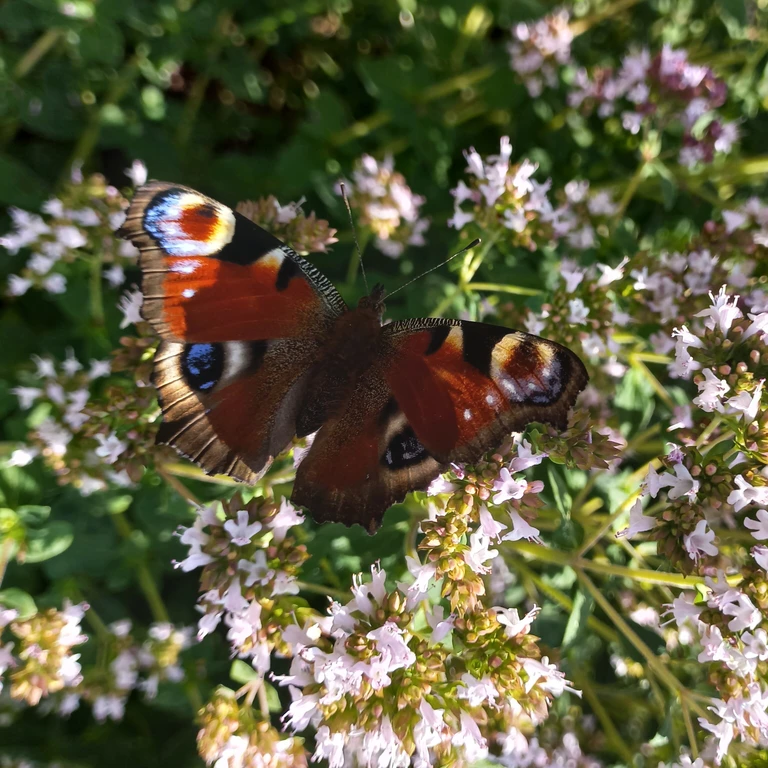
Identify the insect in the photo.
Aglais io
